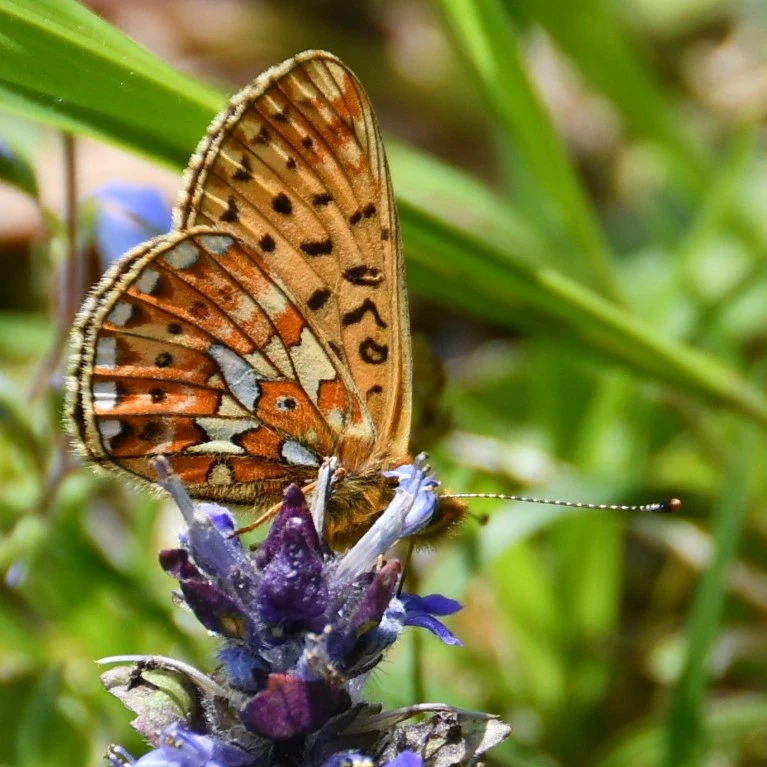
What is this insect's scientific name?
Boloria euphrosyne (also Clossiana euphrosyne)
